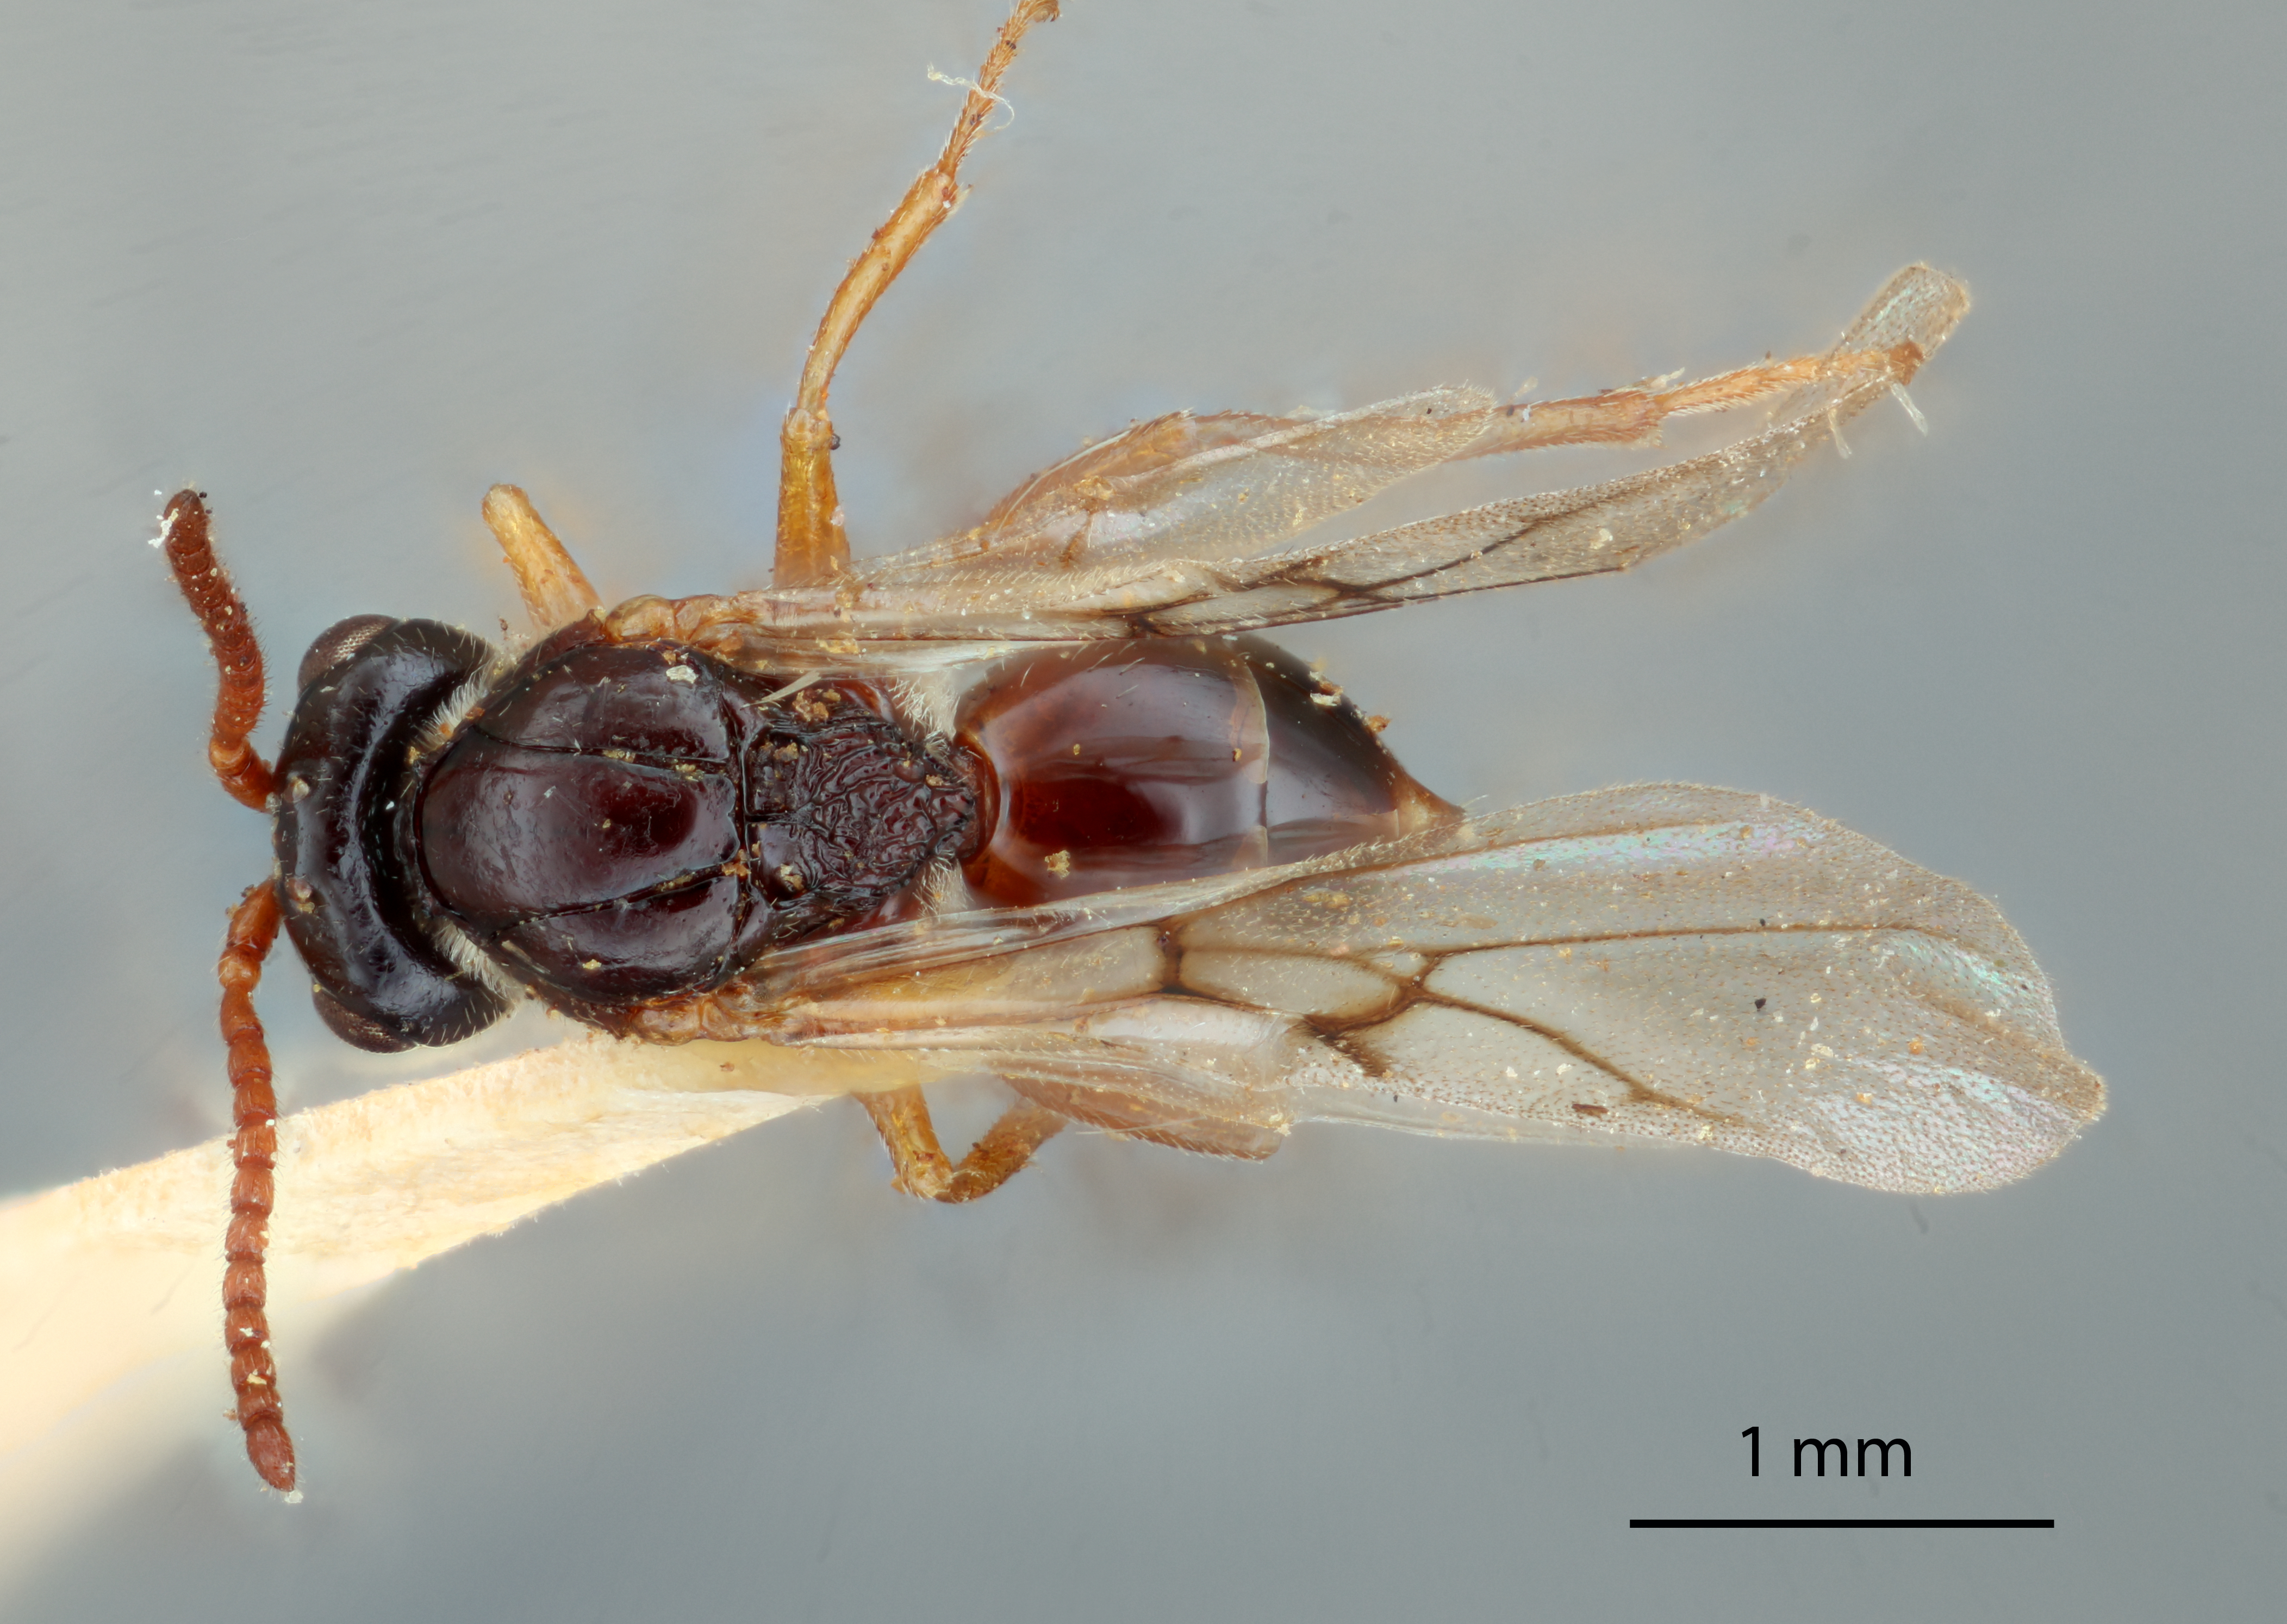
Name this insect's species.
Diastrophus smilacis
